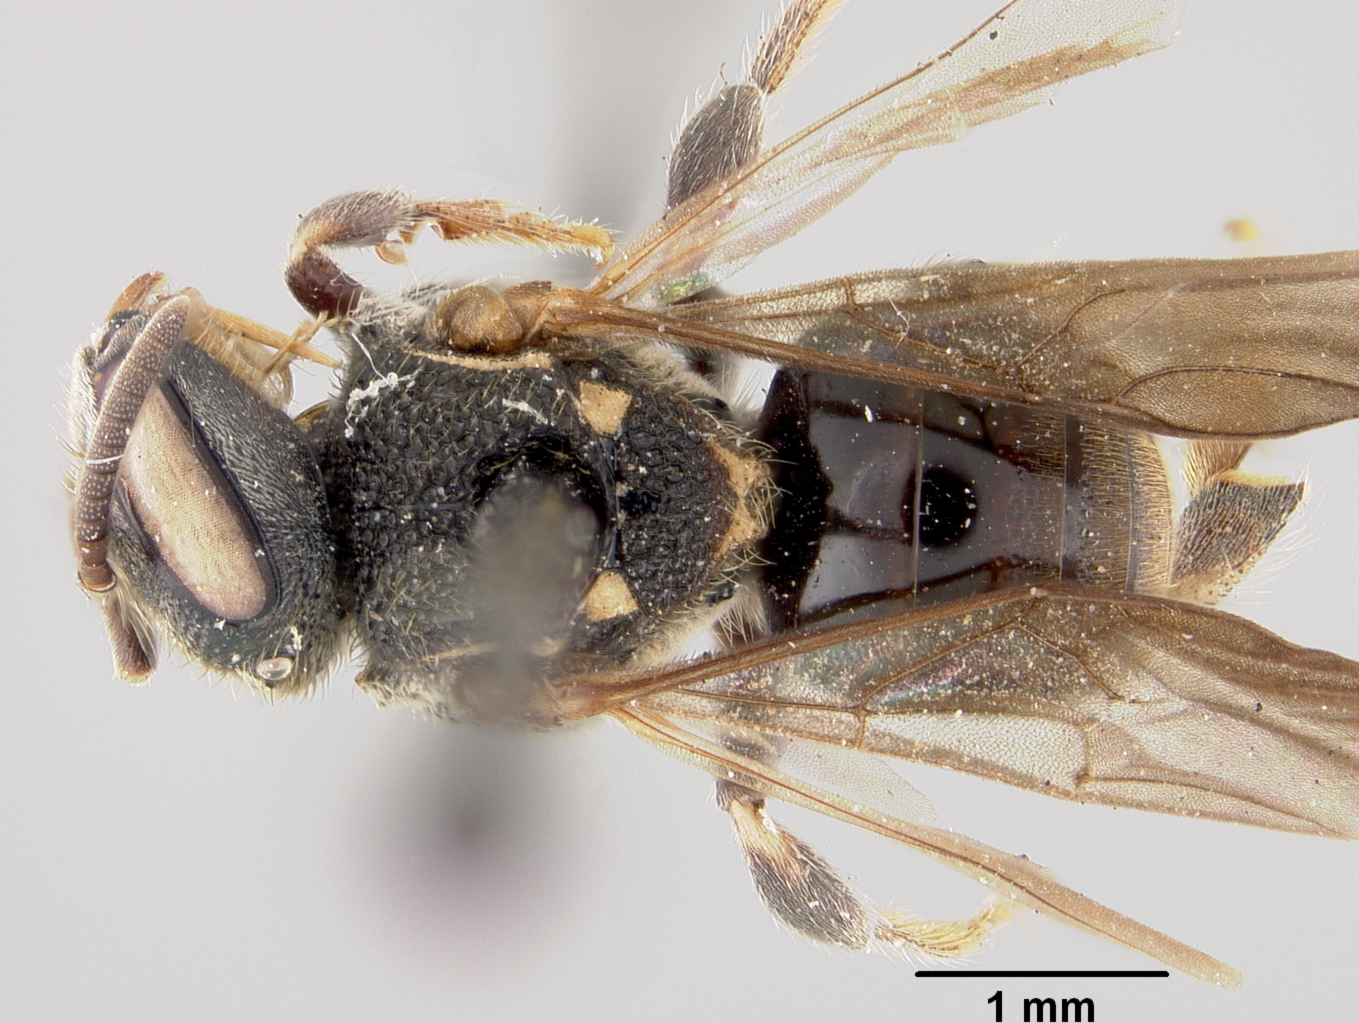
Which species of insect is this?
Trigona testaccicornis
